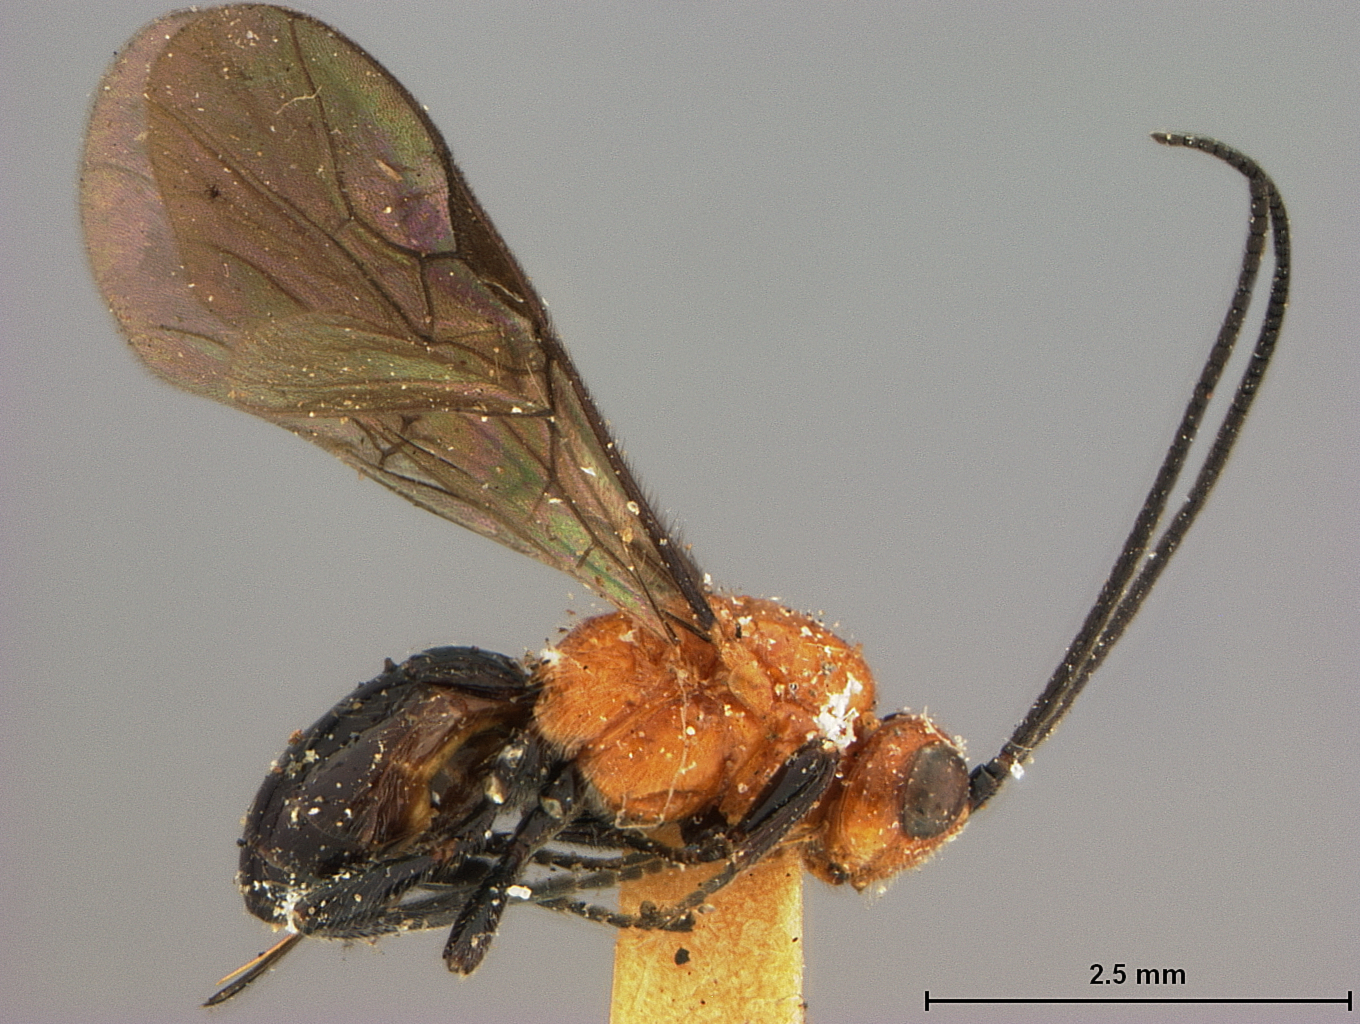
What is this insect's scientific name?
Diachasma carpocapsa
